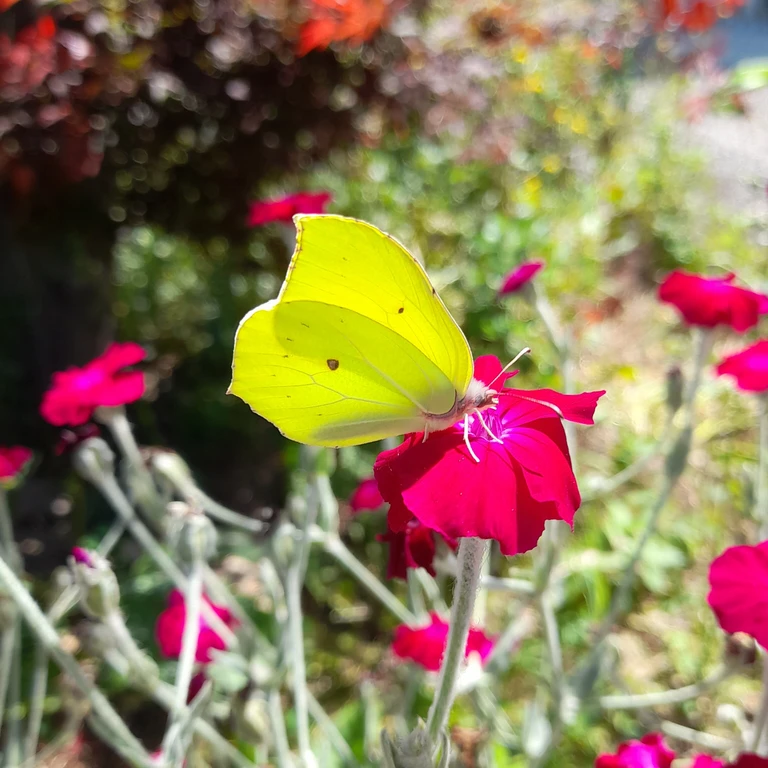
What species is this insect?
Gonepteryx rhamni
